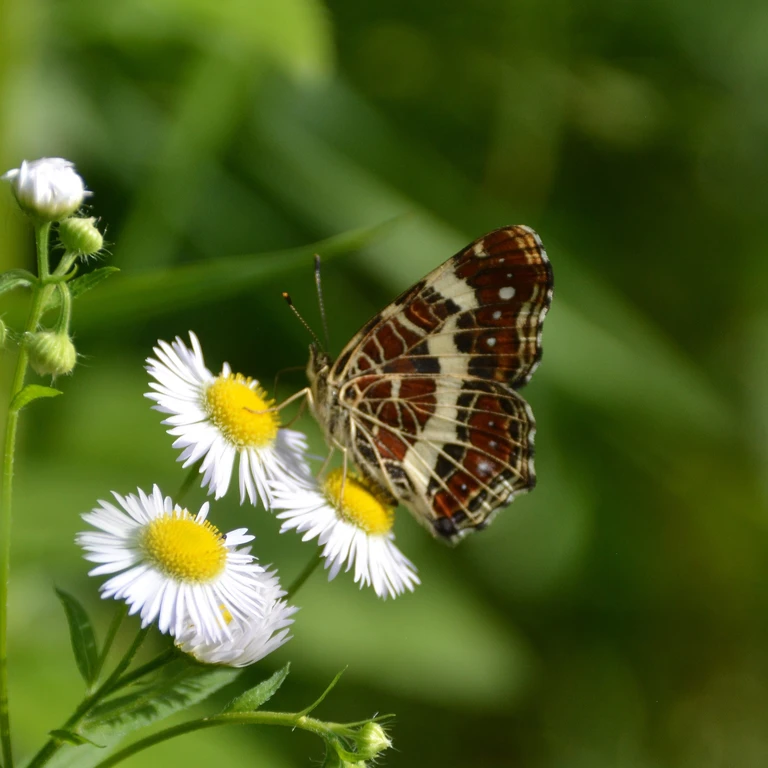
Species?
Araschnia levana
